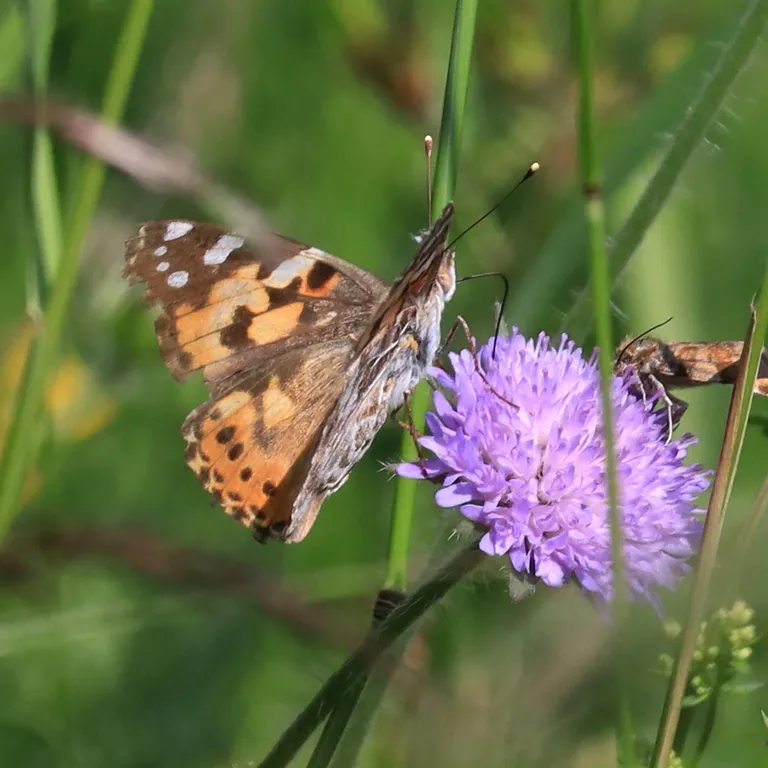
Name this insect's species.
Vanessa cardui
